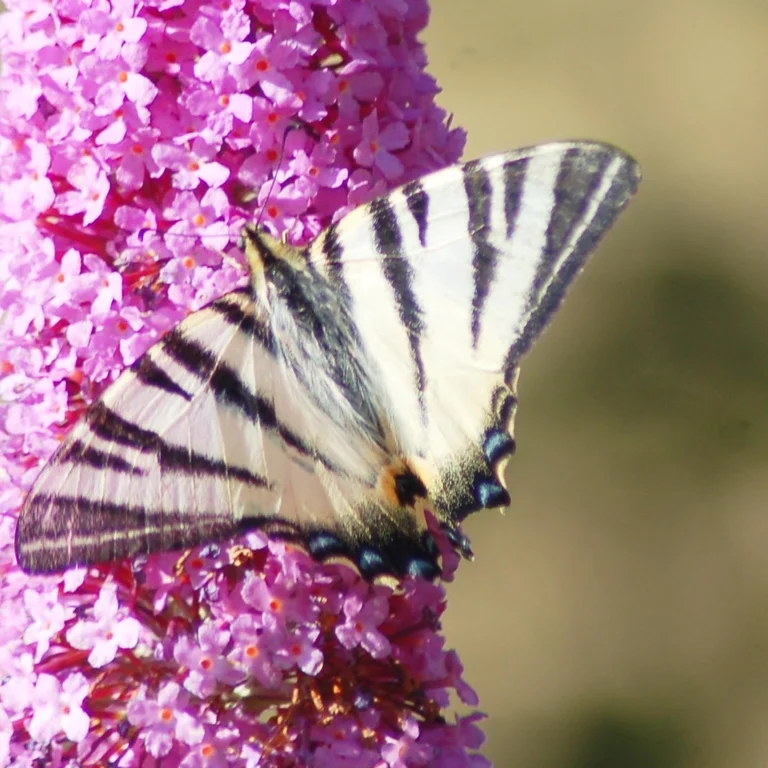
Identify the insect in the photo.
Iphiclides podalirius
